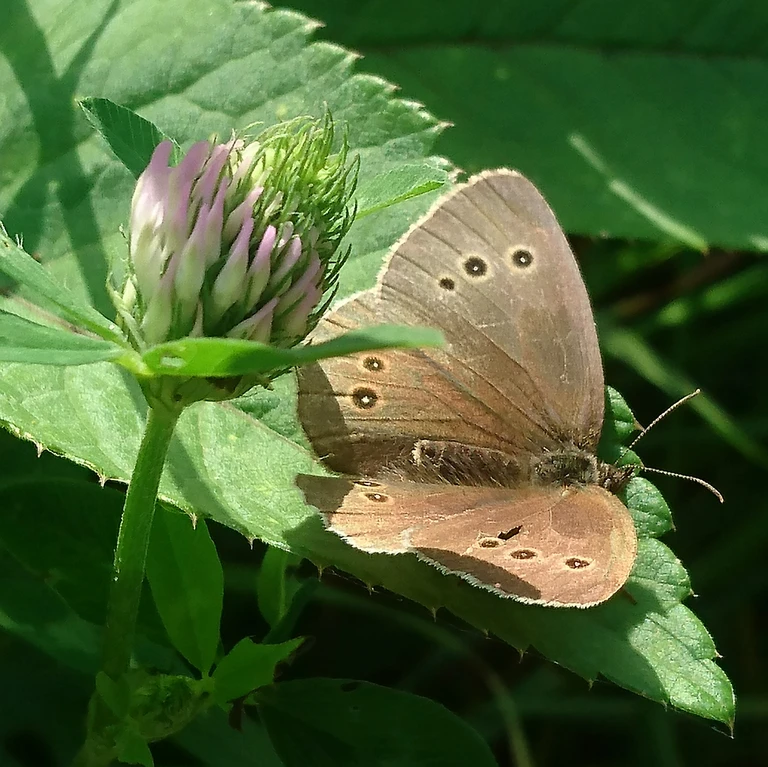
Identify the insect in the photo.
Aphantopus hyperantus
